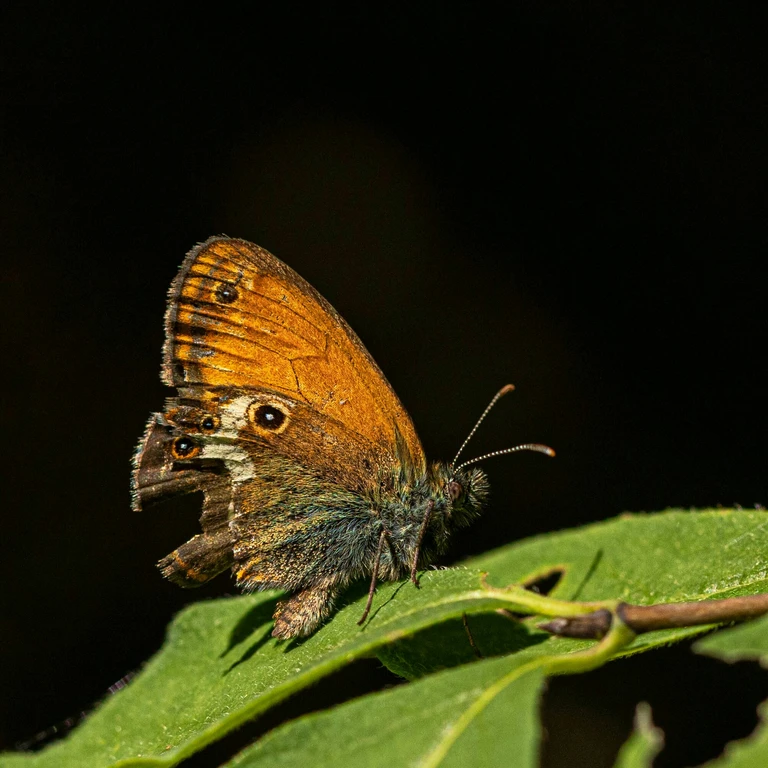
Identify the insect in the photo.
Coenonympha arcania
